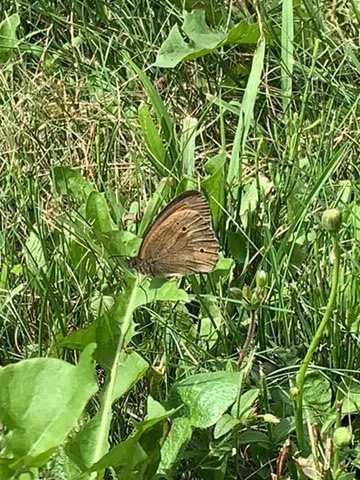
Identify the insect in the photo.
Maniola jurtina
